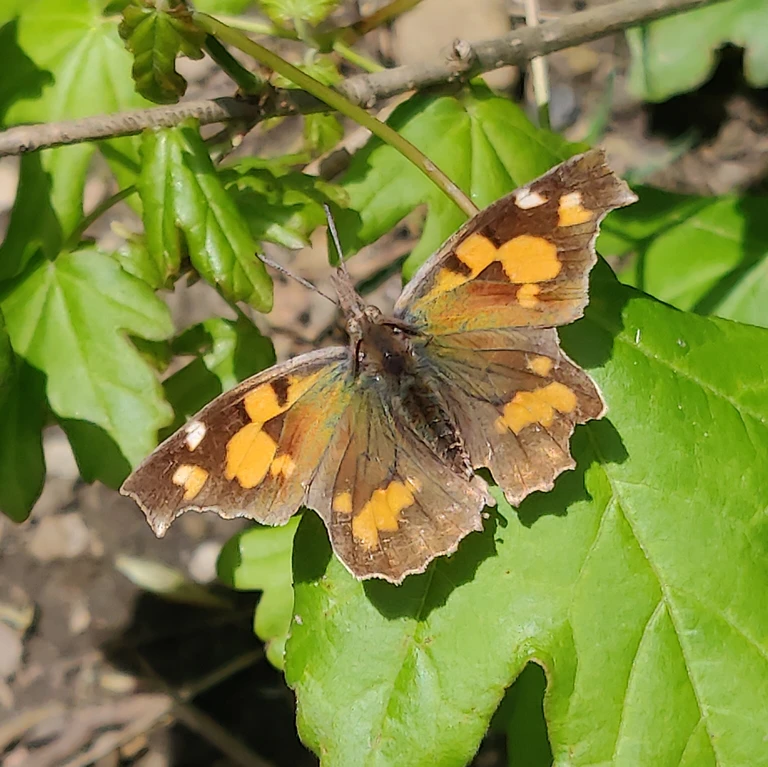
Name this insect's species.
Libythea celtis
